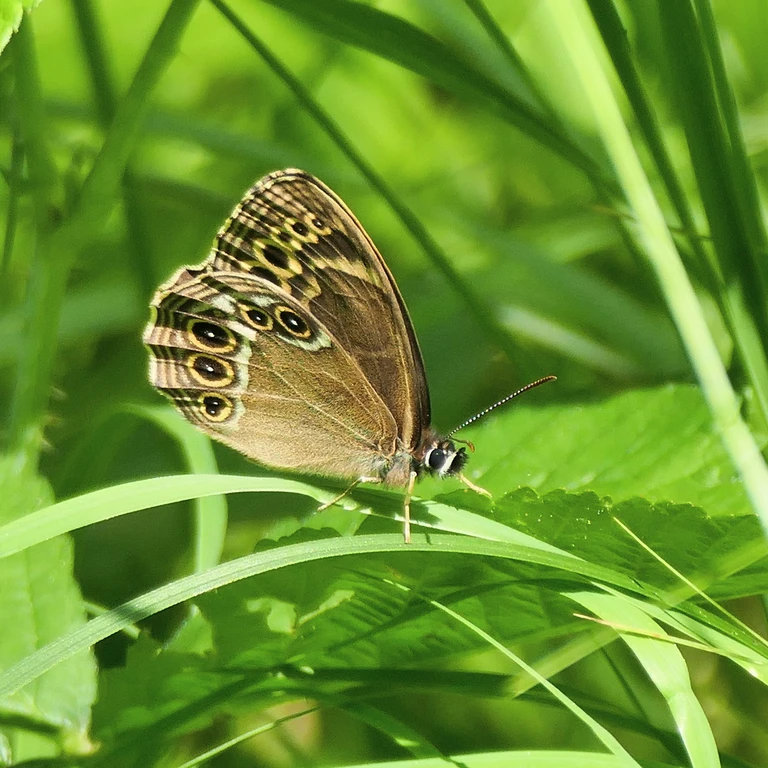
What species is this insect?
Lopinga achine (also Pararge achine)
